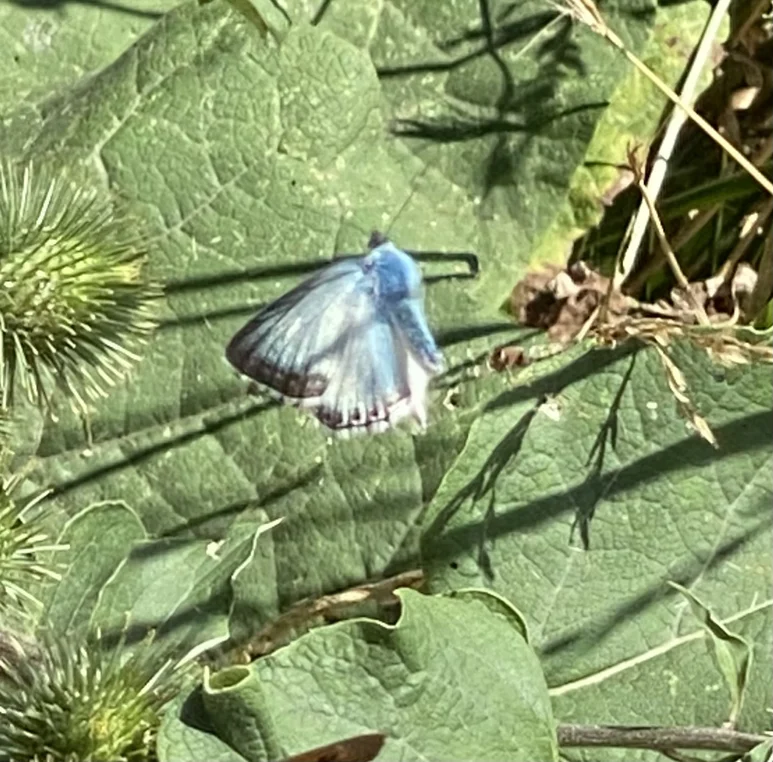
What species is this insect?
Lysandra coridon
